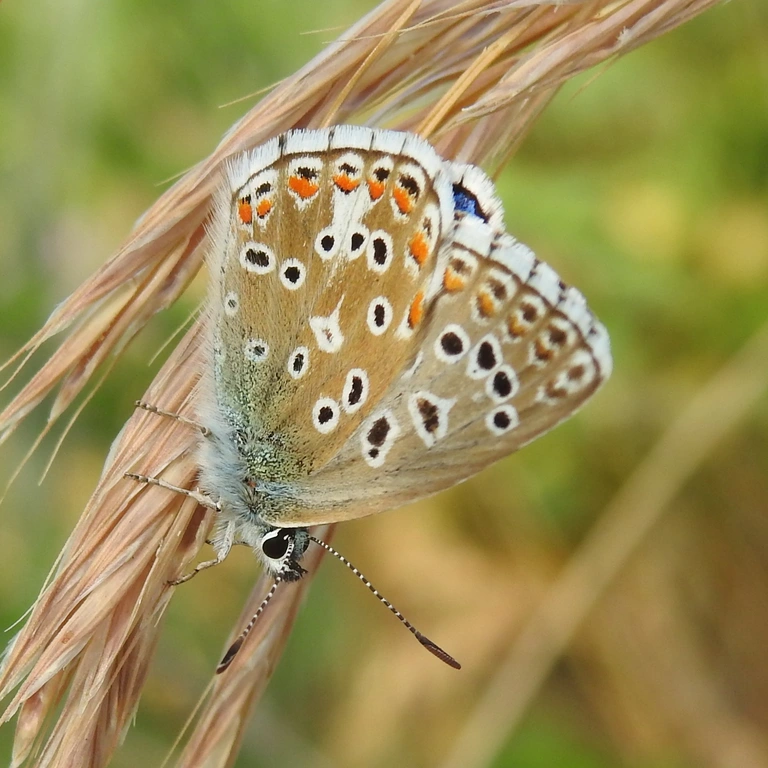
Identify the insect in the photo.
Lysandra bellargus
